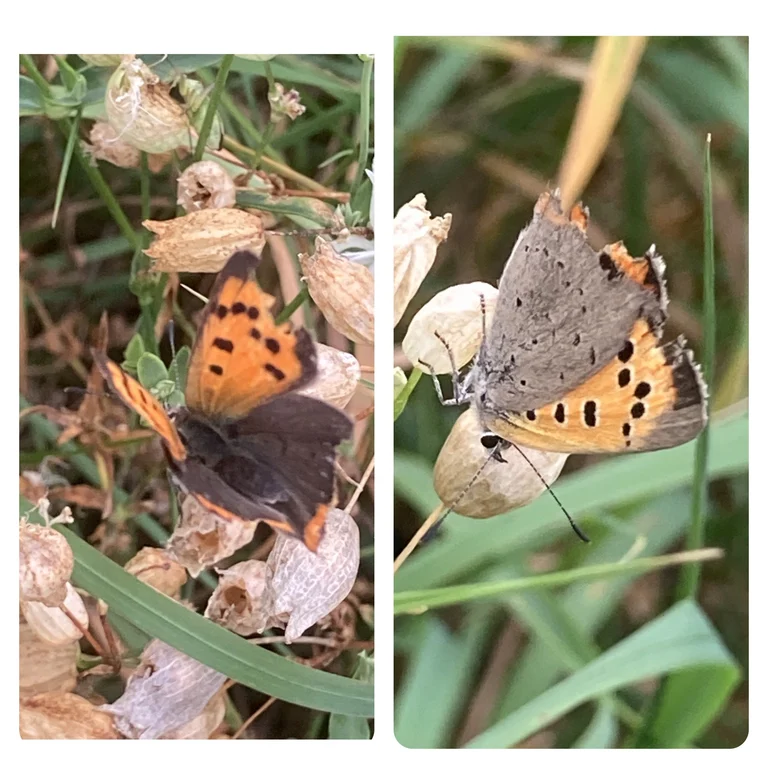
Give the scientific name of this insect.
Lycaena phlaeas
